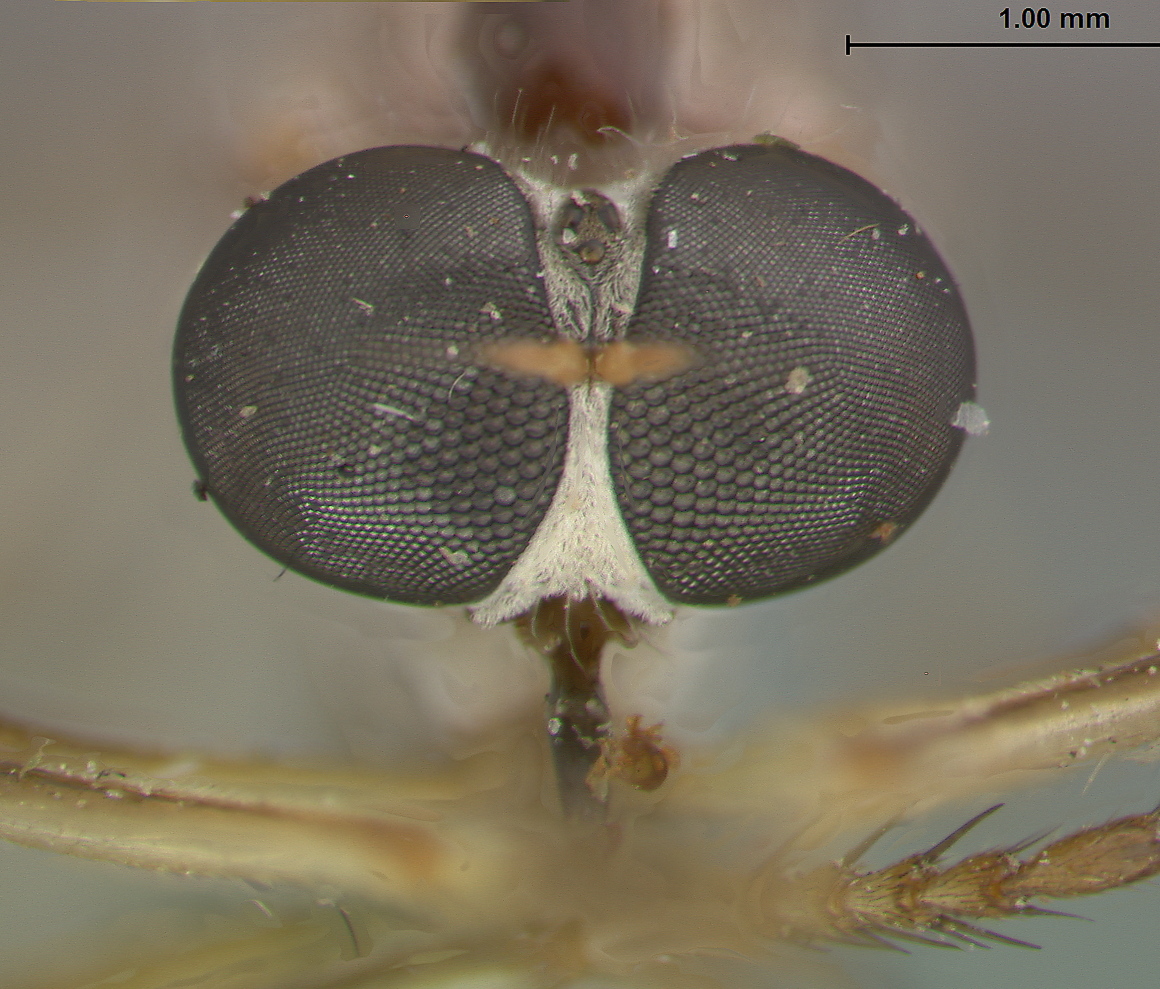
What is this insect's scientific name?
Leptogaster virgatus
